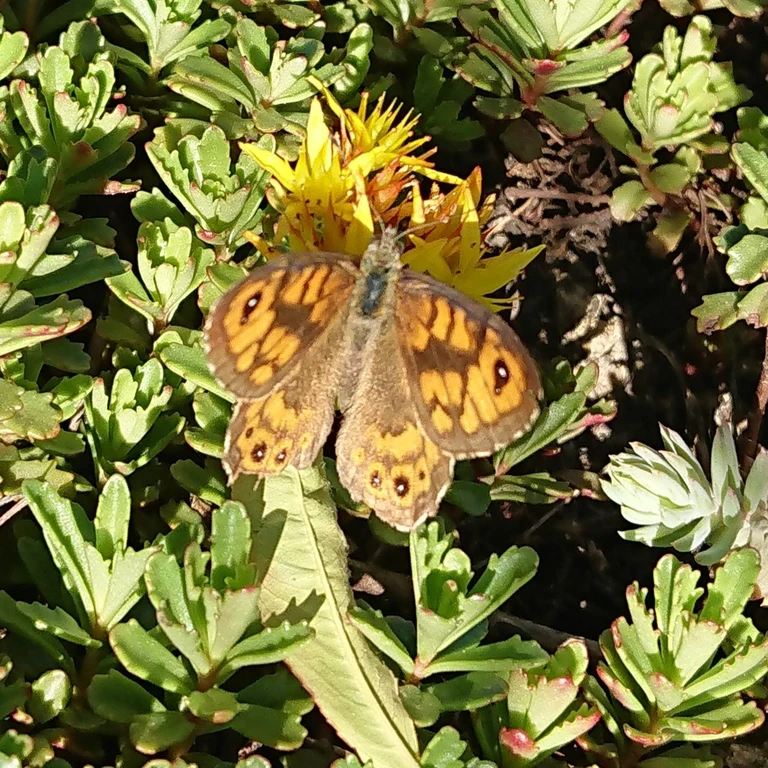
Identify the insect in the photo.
Lasiommata megera (also Pararge megera)
